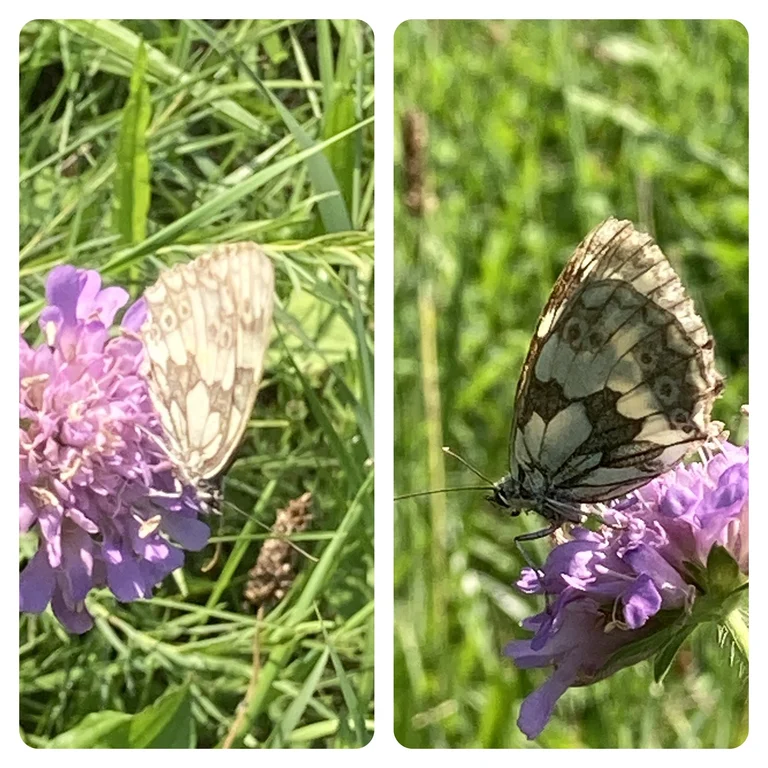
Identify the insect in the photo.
Melanargia galathea
